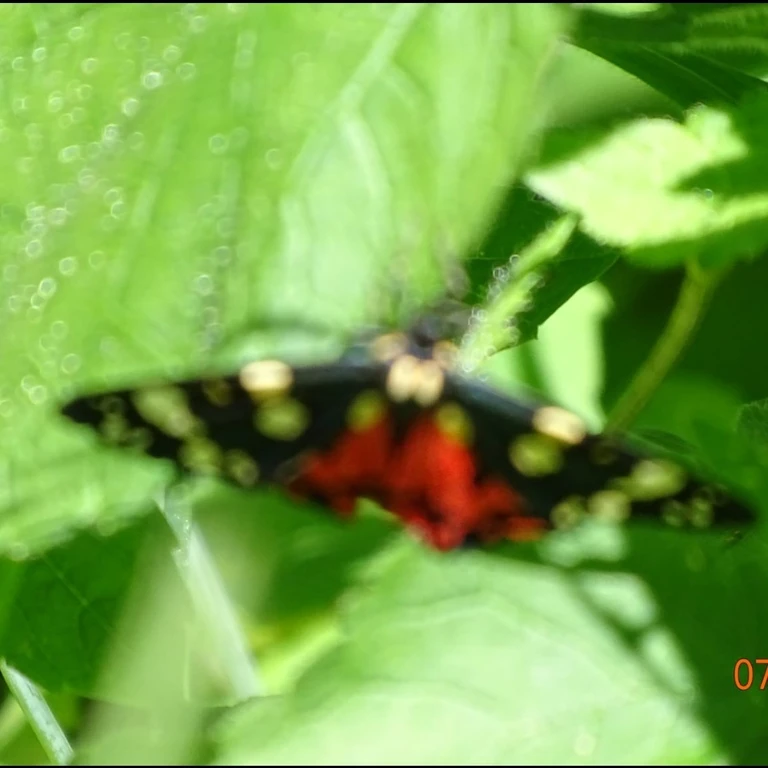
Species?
Callimorpha dominula
